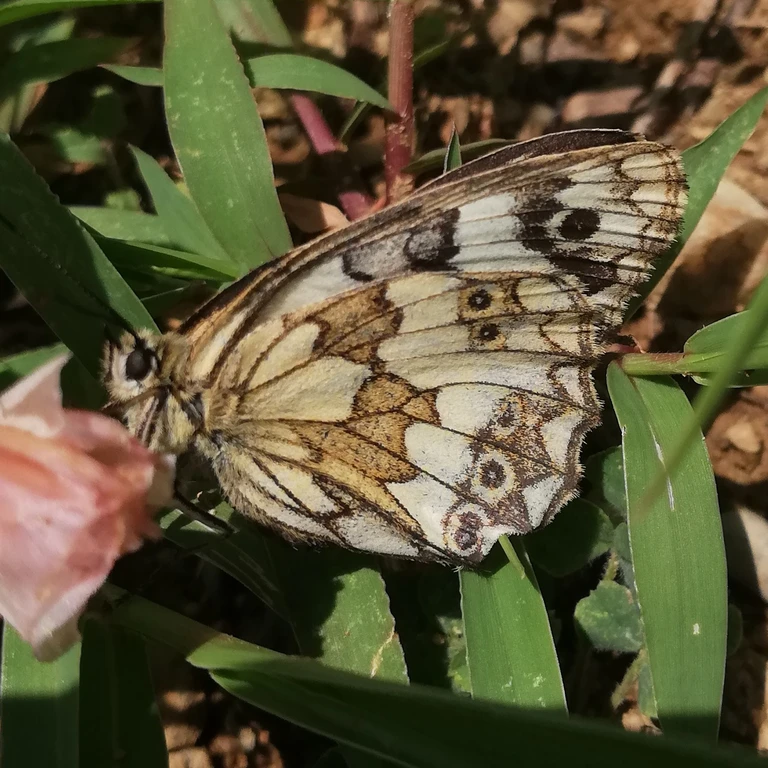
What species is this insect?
Melanargia galathea
